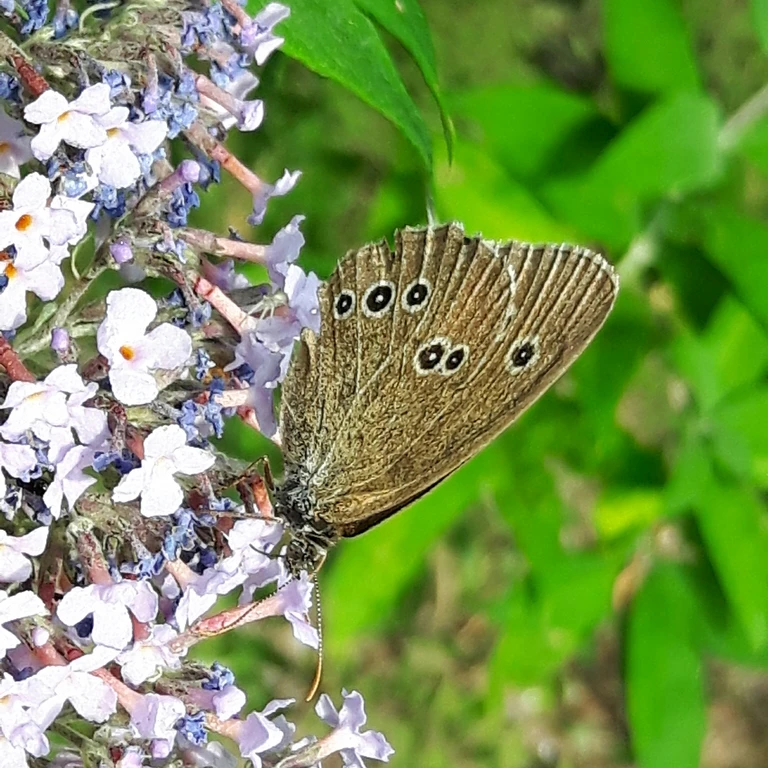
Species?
Aphantopus hyperantus
